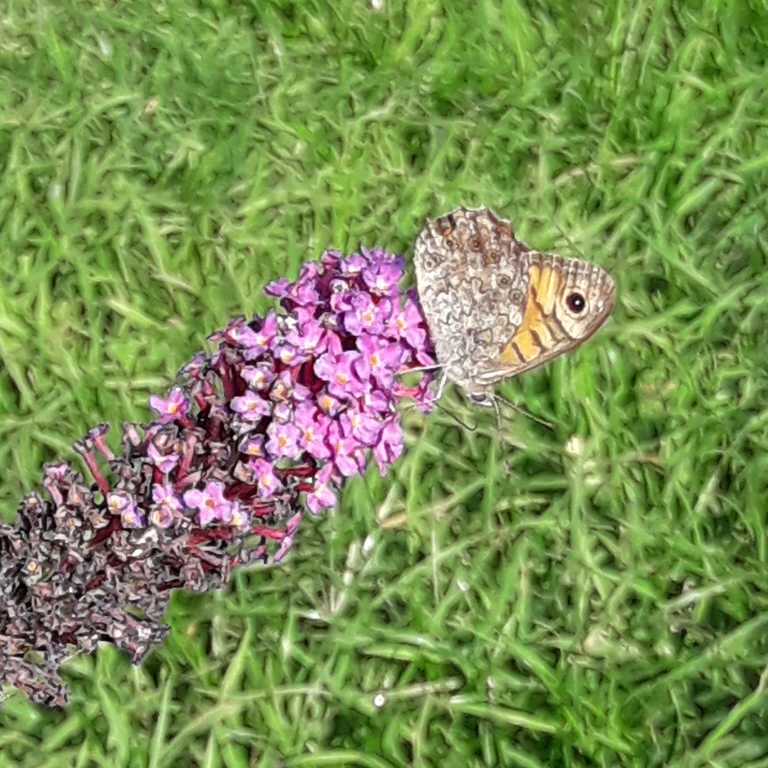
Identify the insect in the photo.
Lasiommata megera (also Pararge megera)
